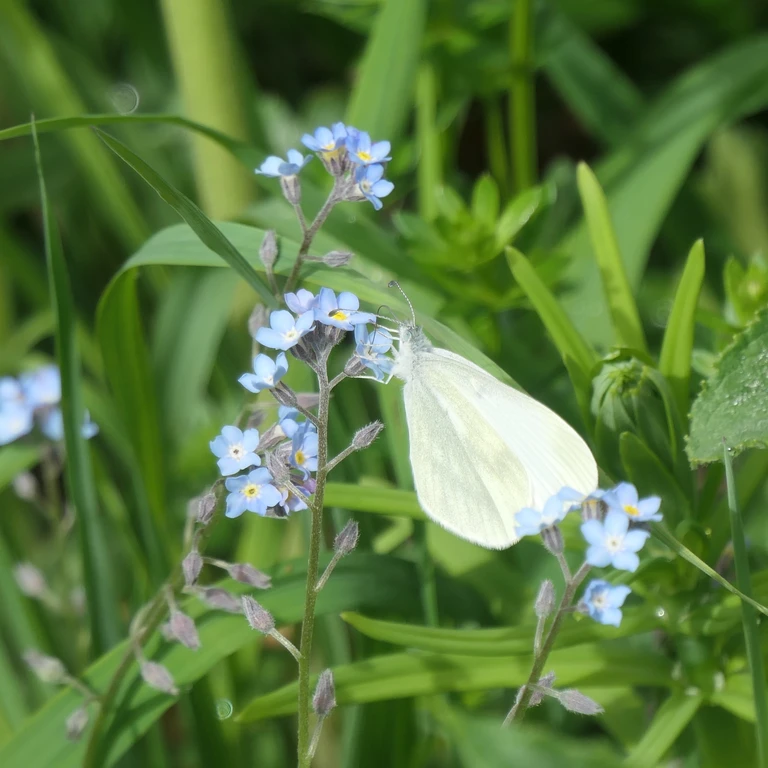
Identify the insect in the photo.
Leptidea sinapis/juvernica
